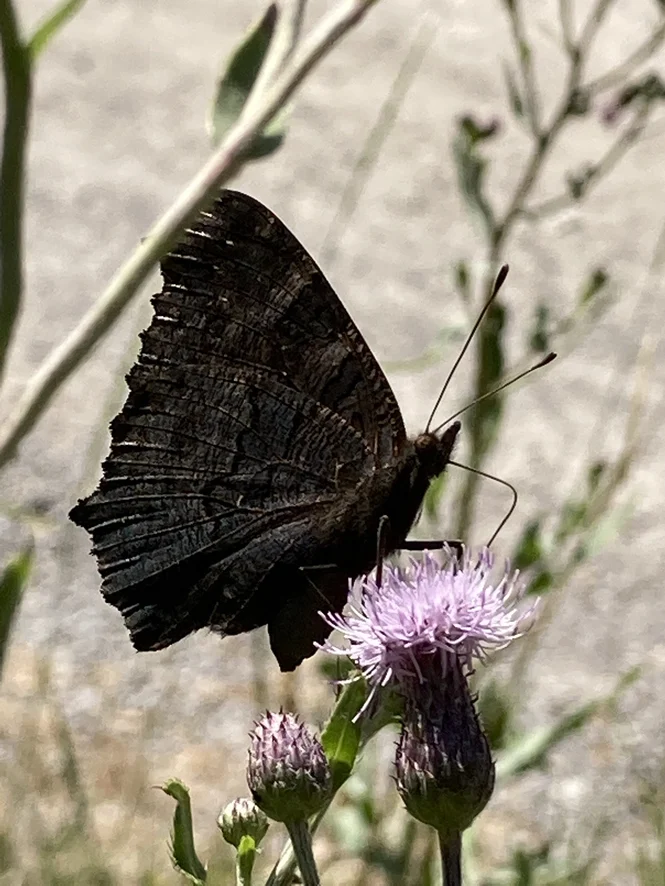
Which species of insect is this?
Aglais io
